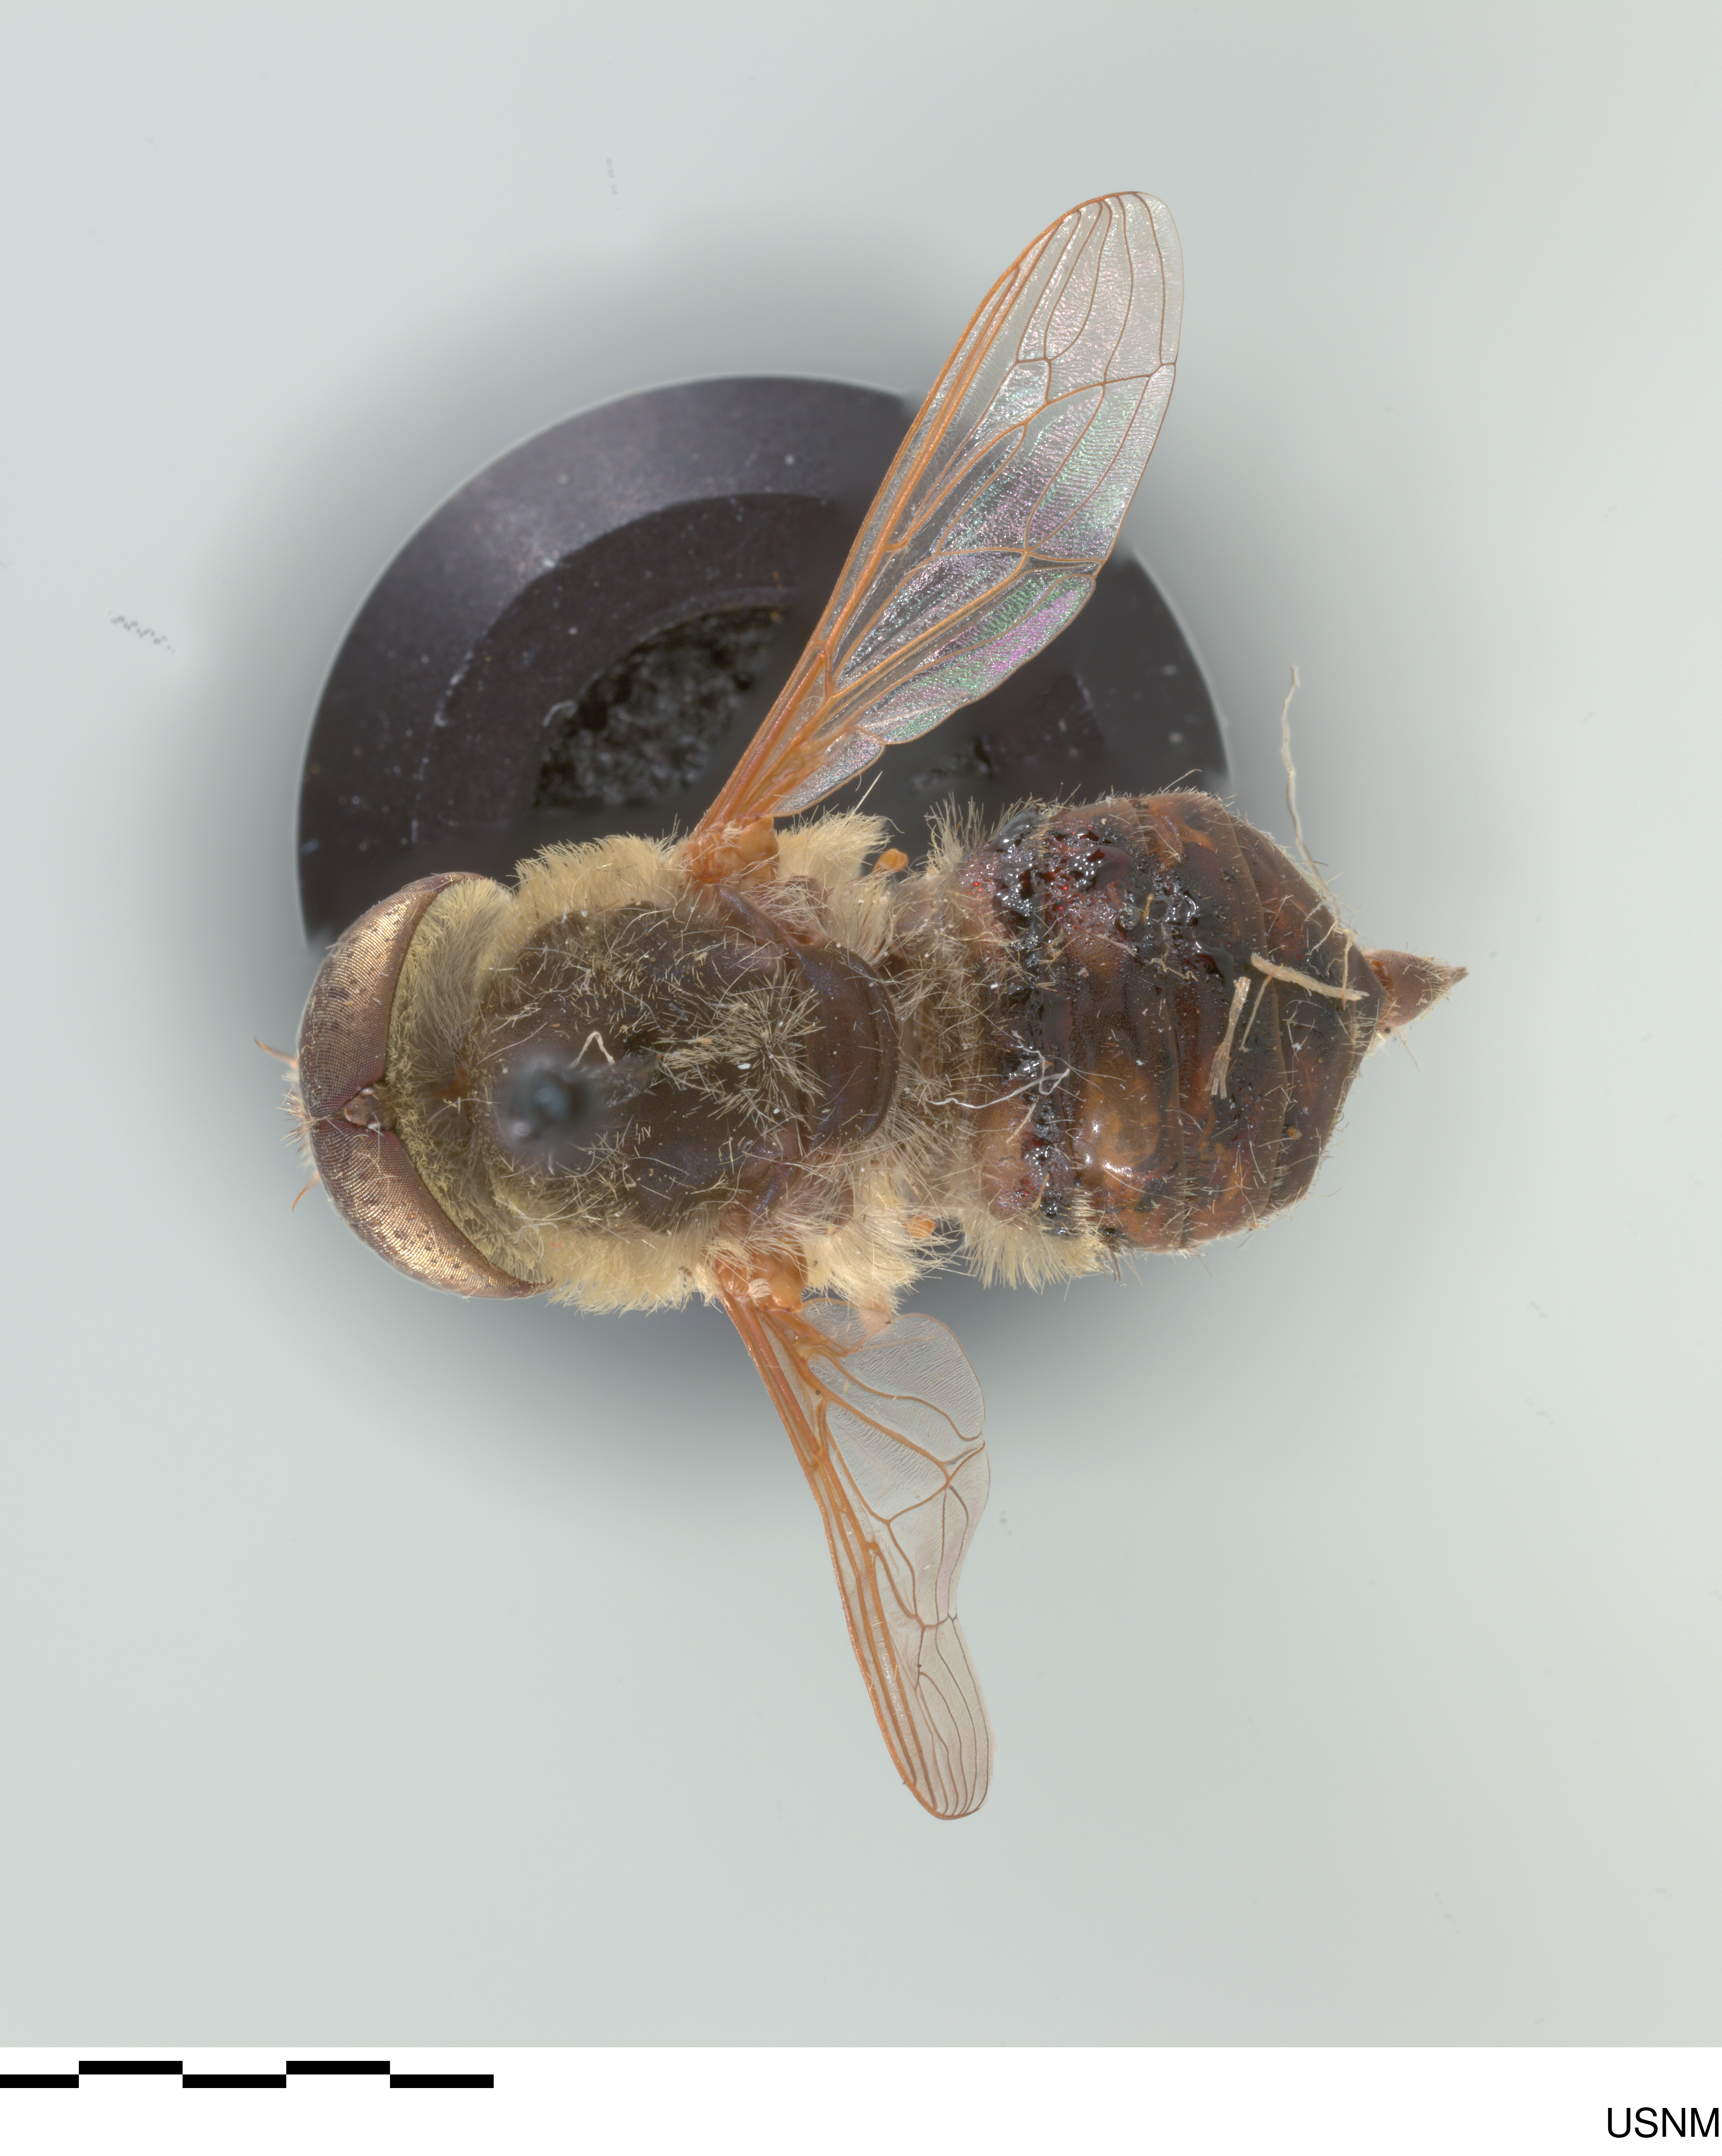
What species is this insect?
Neorhynchocephalus volaticus
